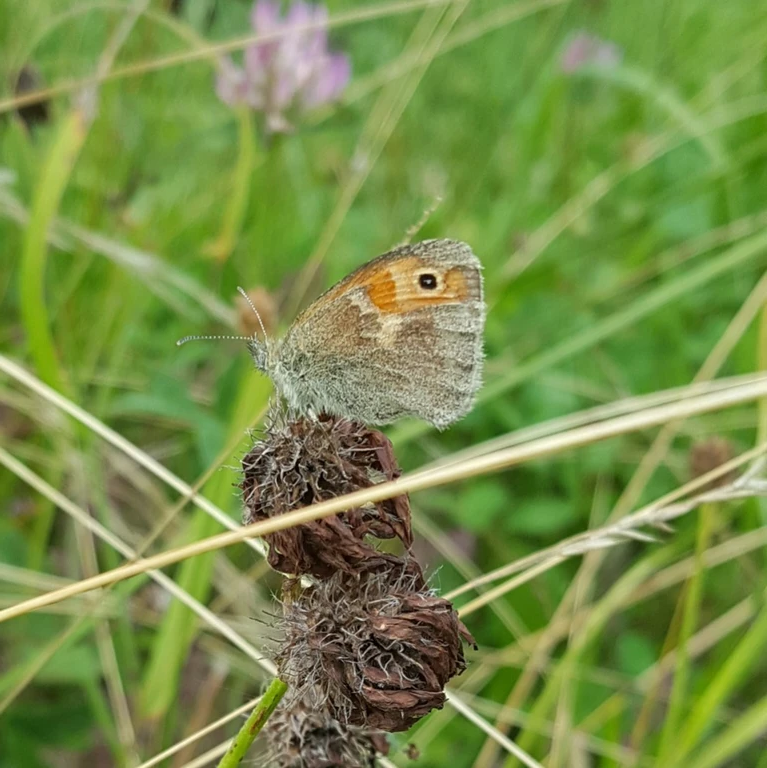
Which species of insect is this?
Coenonympha pamphilus
